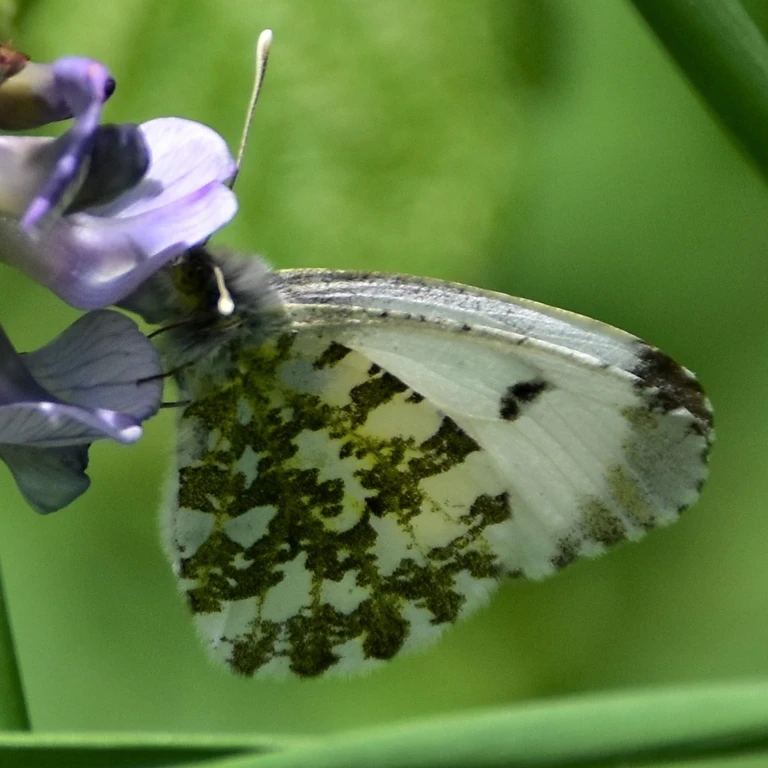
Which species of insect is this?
Anthocharis cardamines
